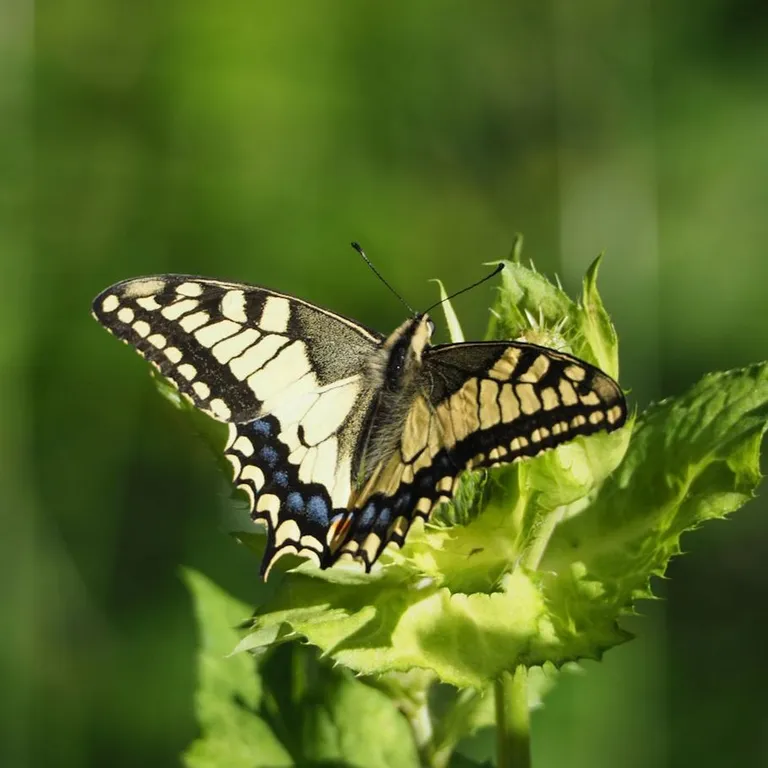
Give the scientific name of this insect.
Papilio machaon
